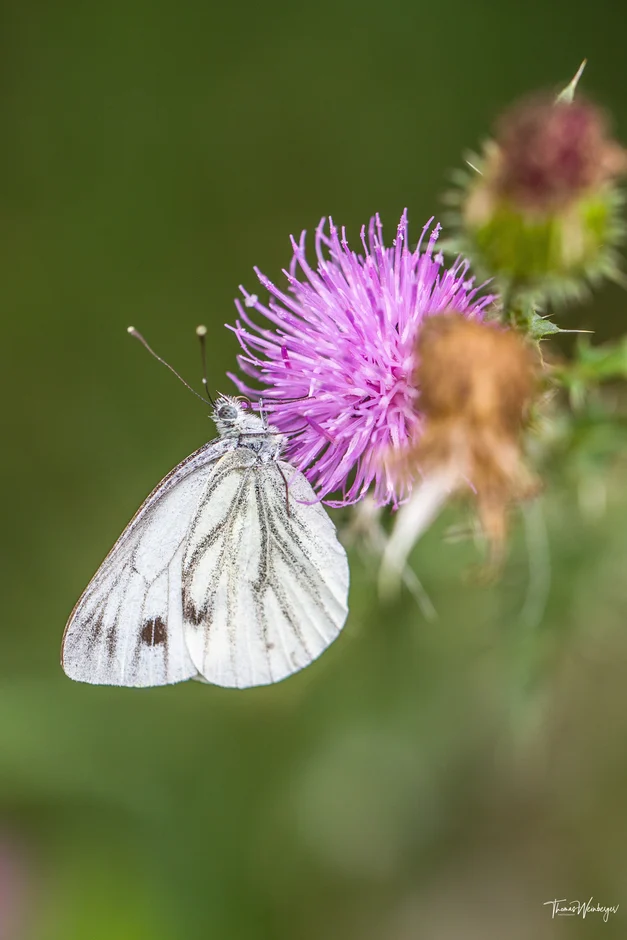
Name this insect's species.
Pieris napi
